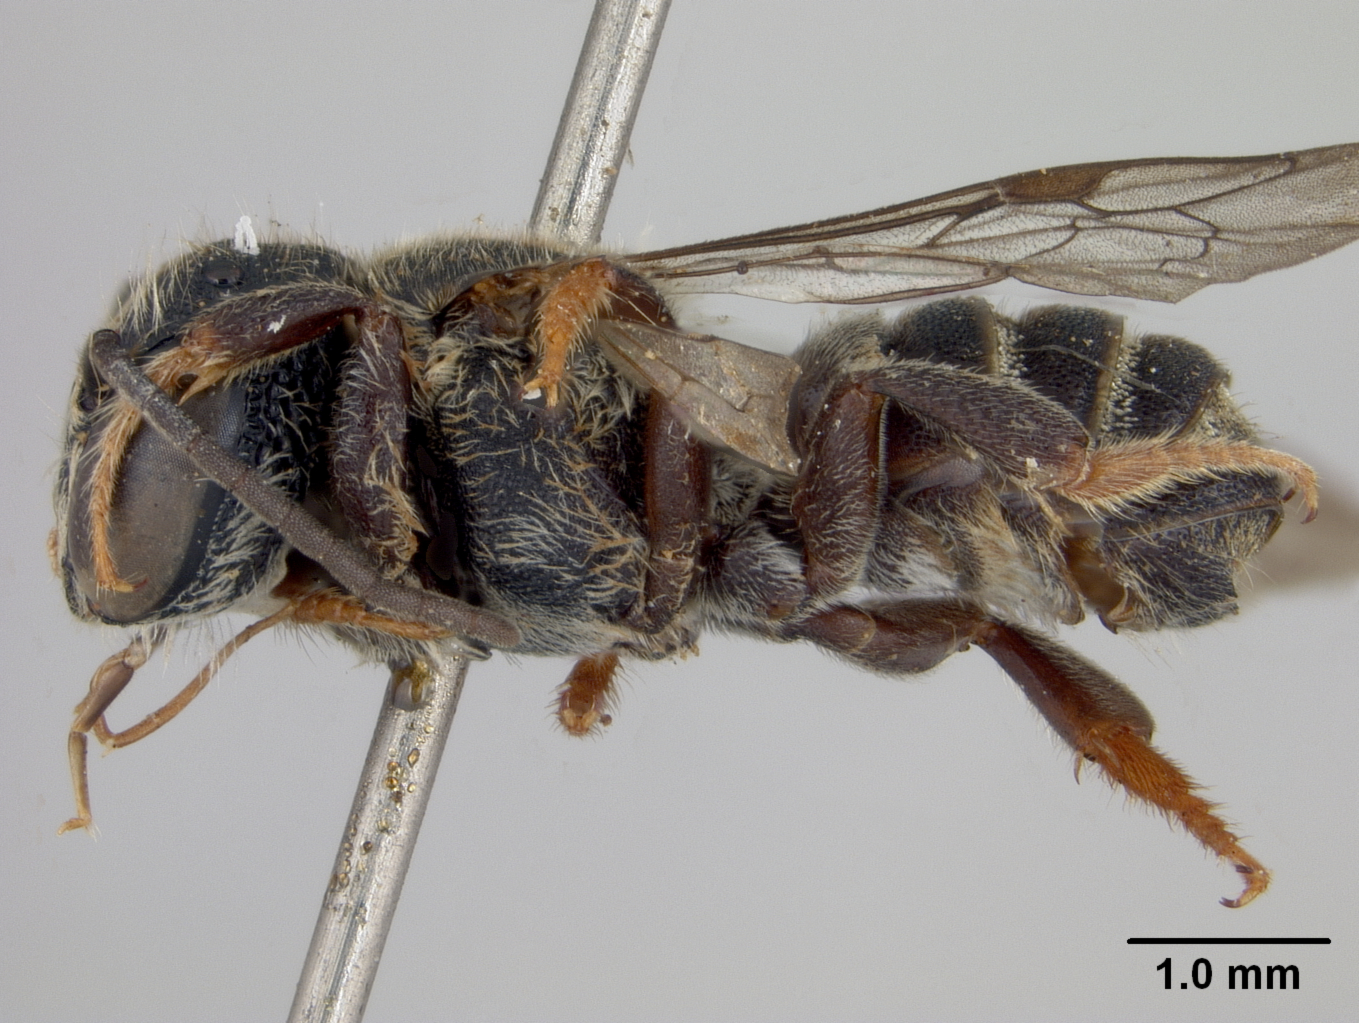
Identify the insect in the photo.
Megachile tarsatula
